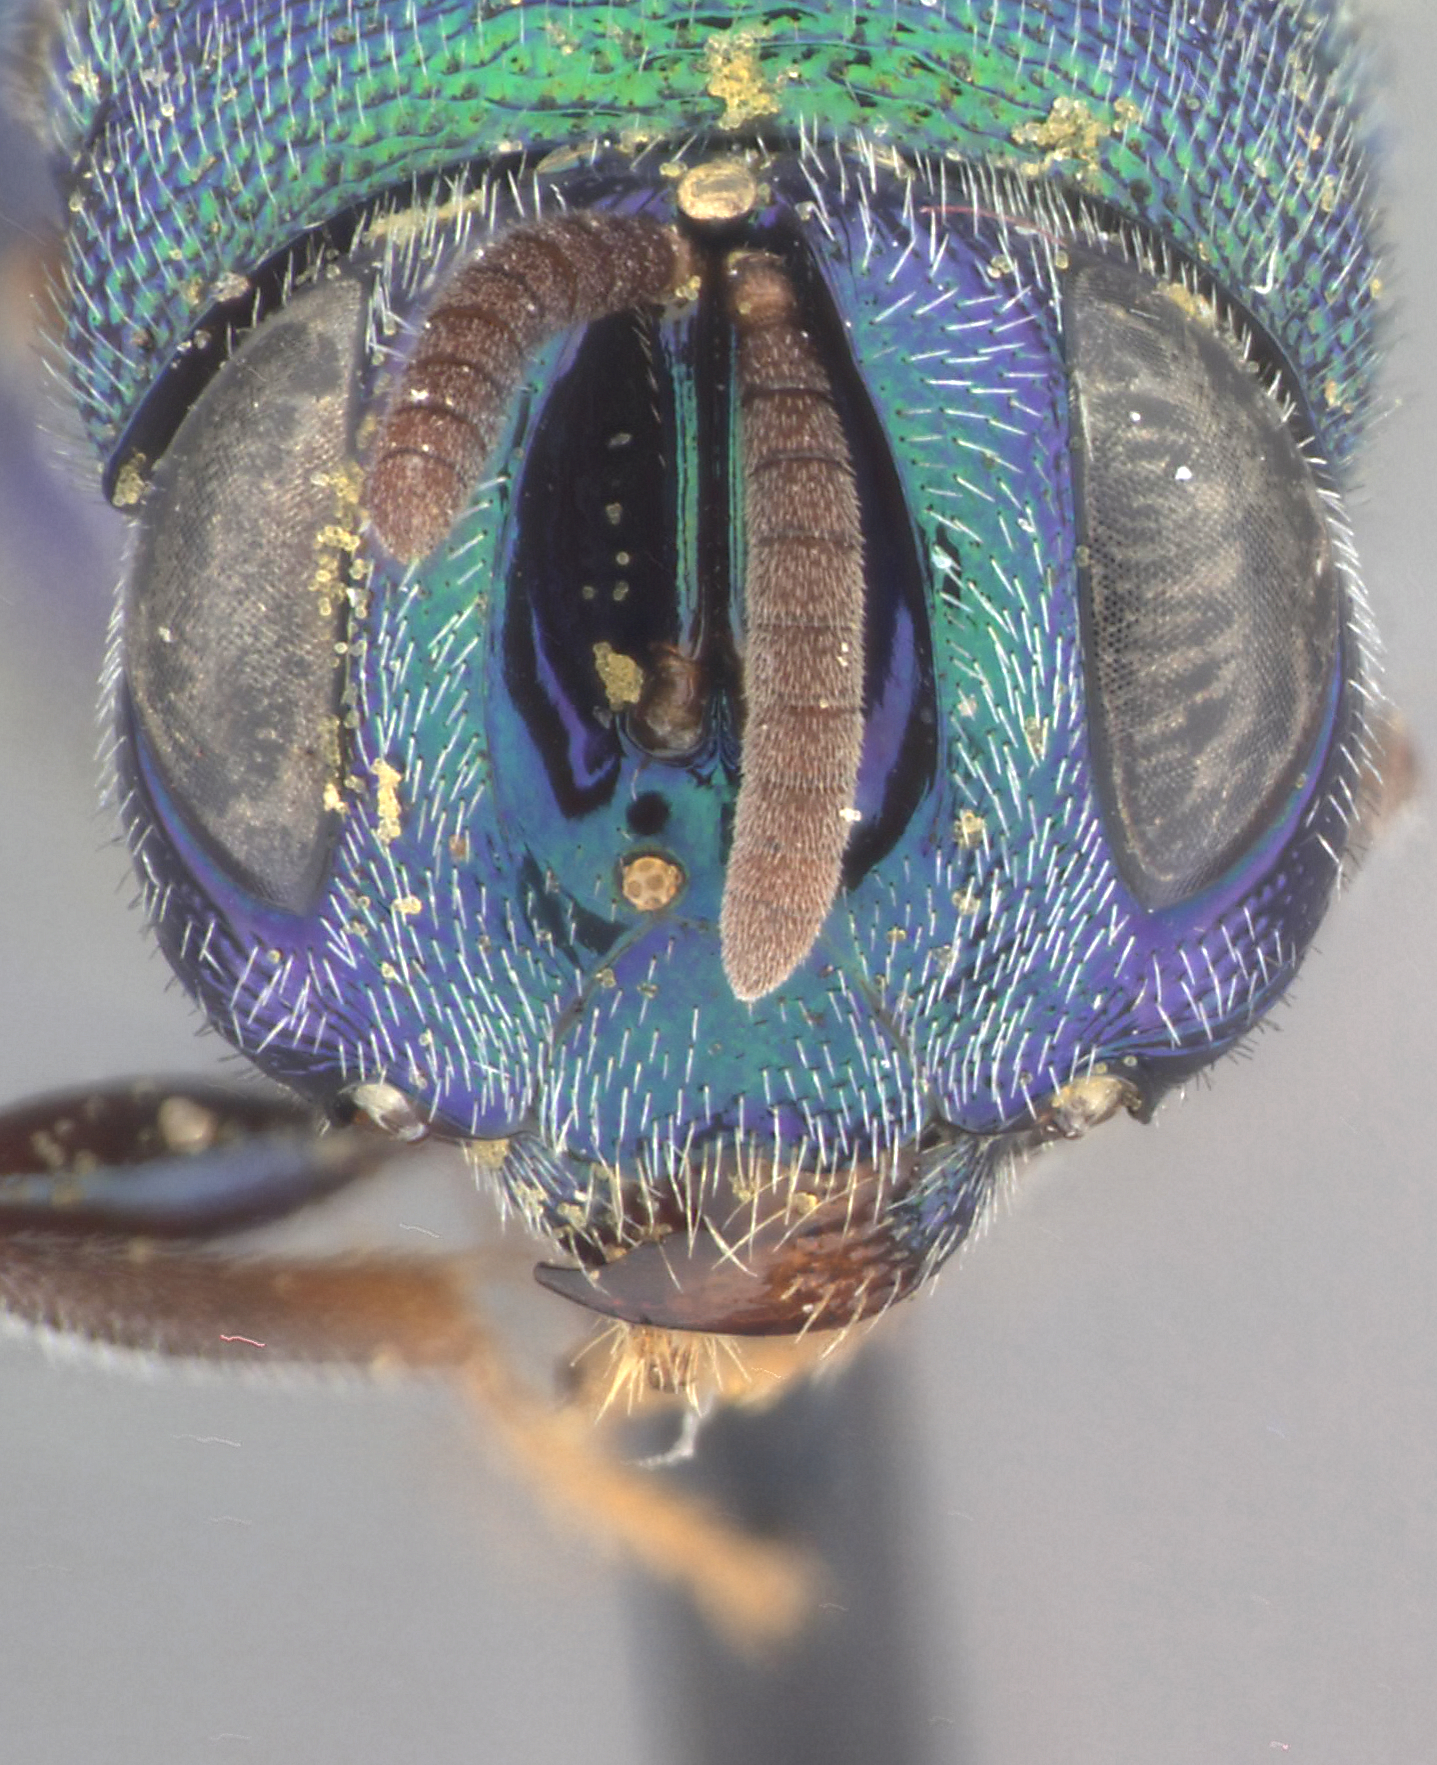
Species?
Euperilampus krombeini
